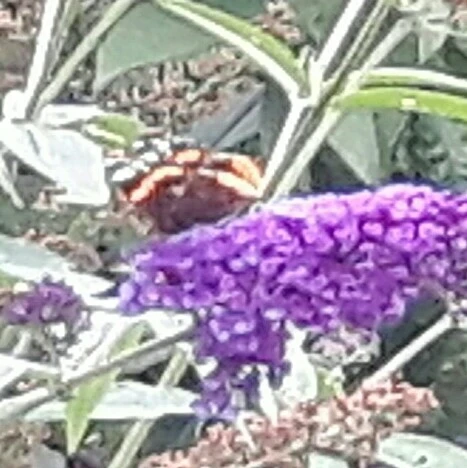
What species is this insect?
Vanessa atalanta
